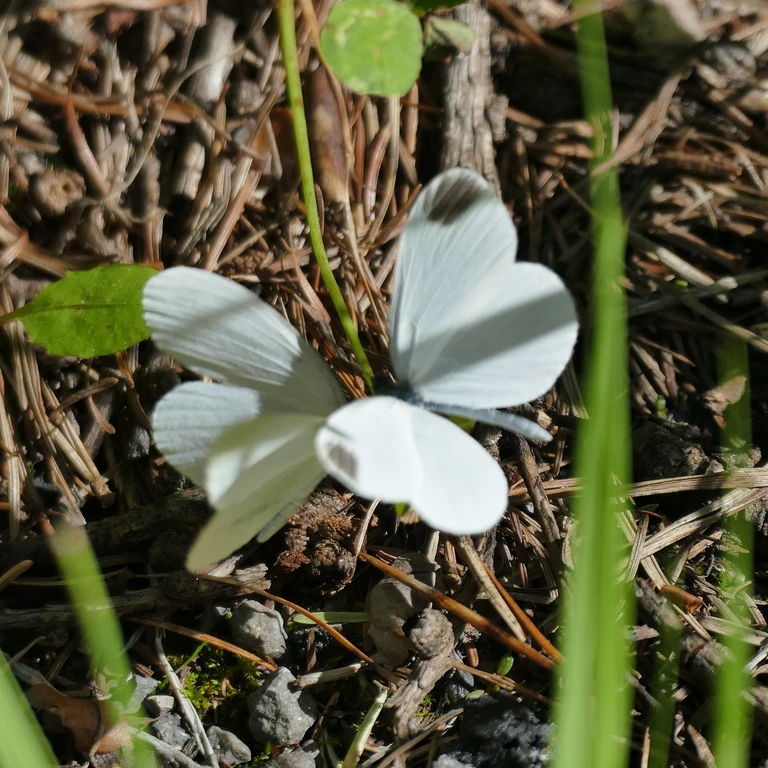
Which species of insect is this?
Leptidea sinapis/juvernica
